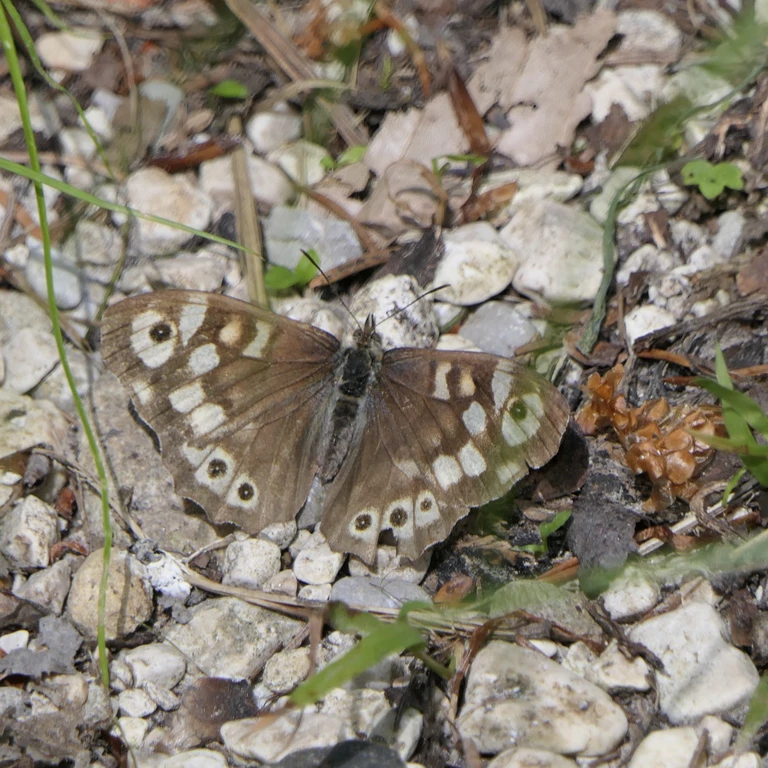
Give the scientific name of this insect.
Pararge aegeria
